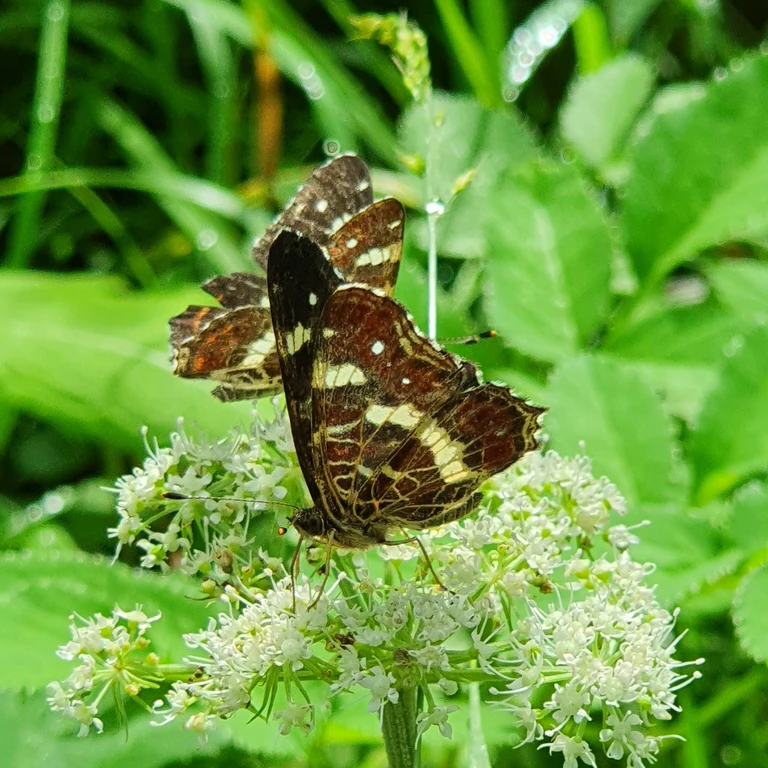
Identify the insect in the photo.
Araschnia levana
